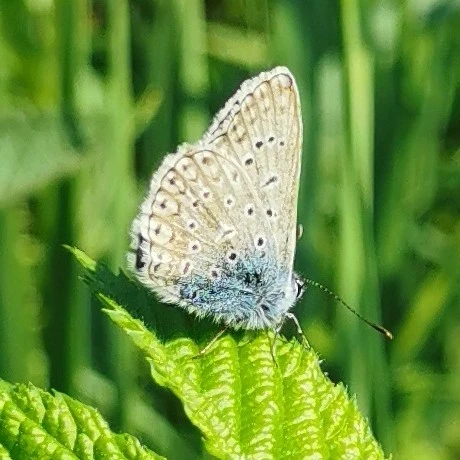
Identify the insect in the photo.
Polyommatus icarus
